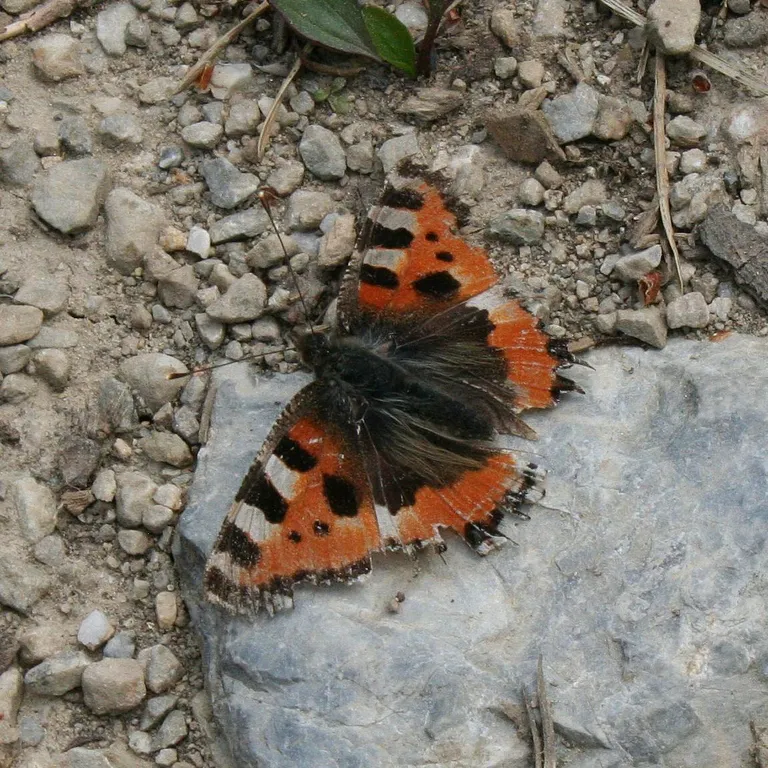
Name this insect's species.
Aglais urticae
